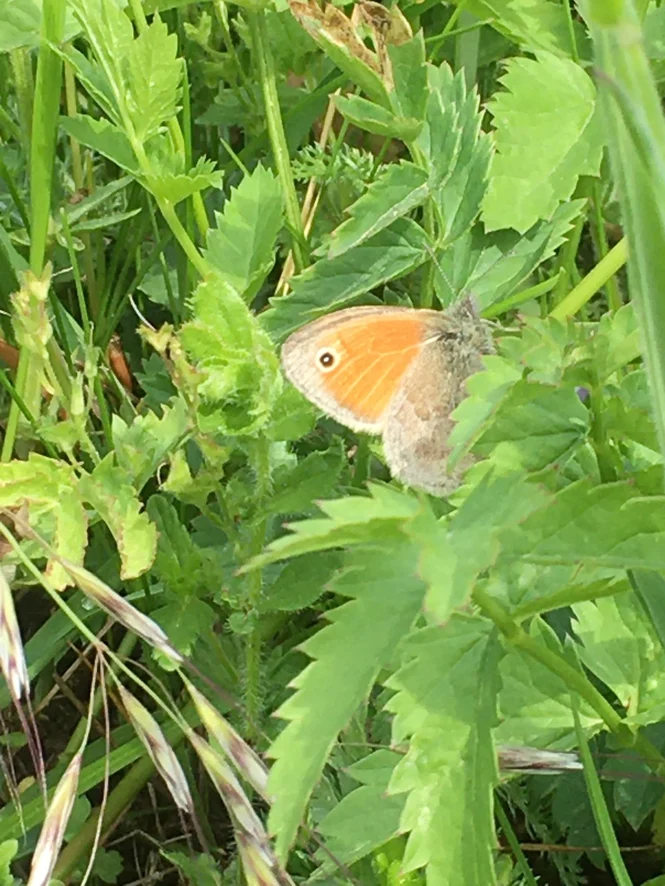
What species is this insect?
Coenonympha pamphilus
